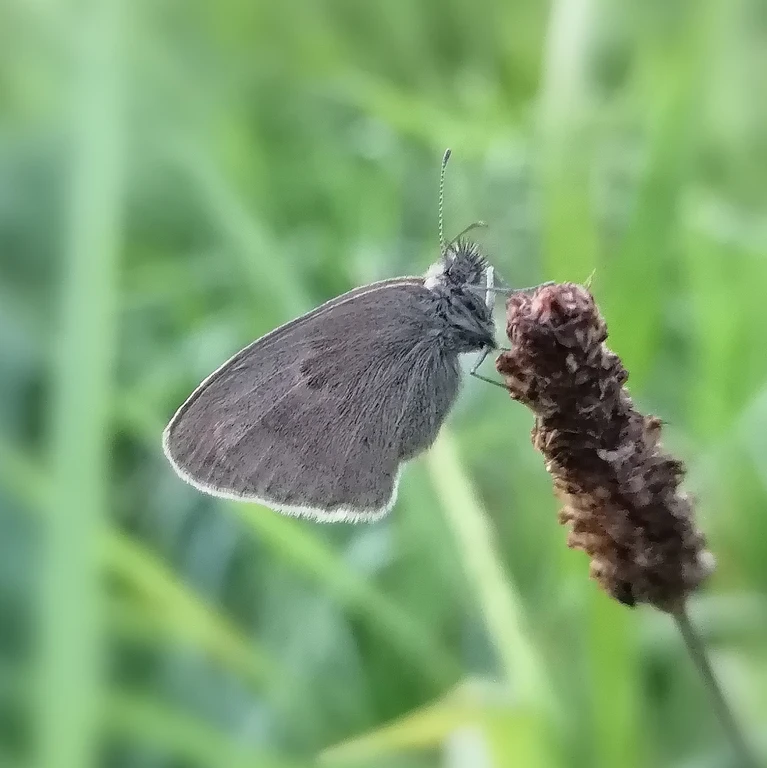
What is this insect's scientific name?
Coenonympha pamphilus
